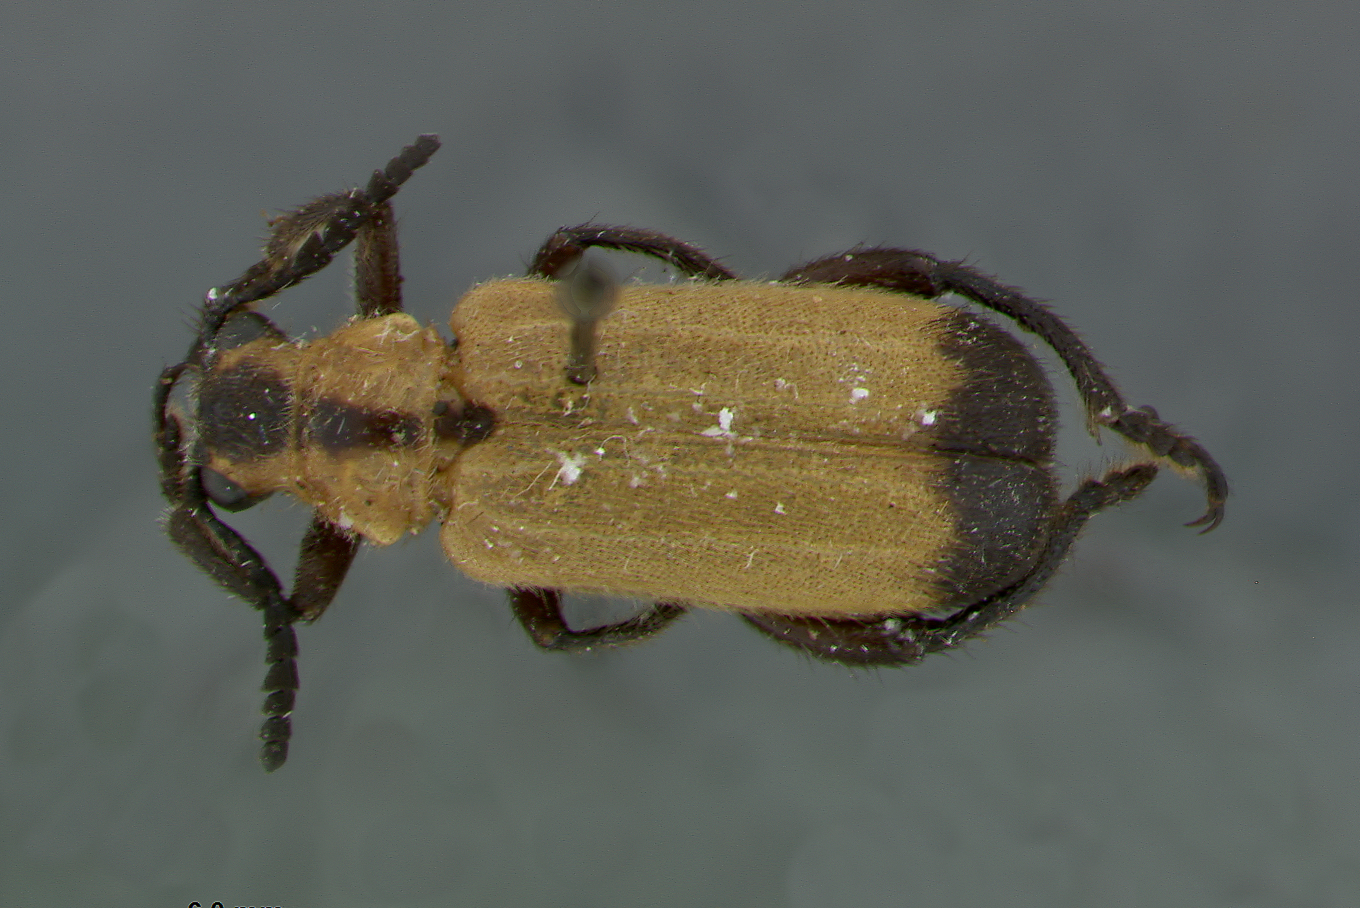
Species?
Kuilua ertli
